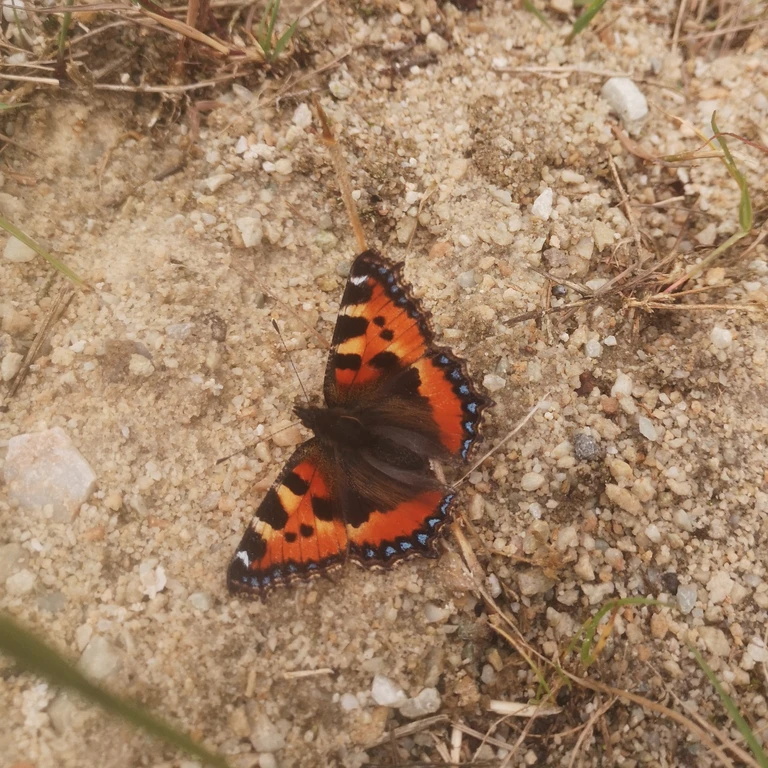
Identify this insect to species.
Aglais urticae
